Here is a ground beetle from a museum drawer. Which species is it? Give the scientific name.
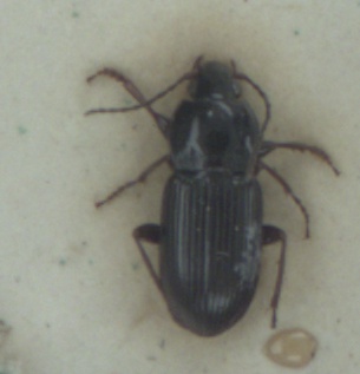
Pterostichus vernalis
